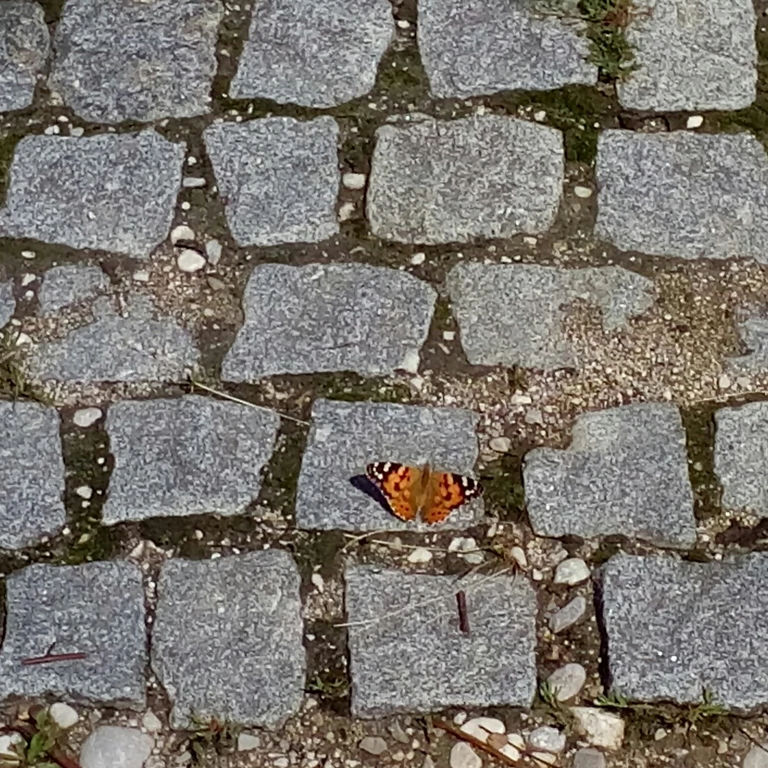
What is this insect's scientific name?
Vanessa cardui
